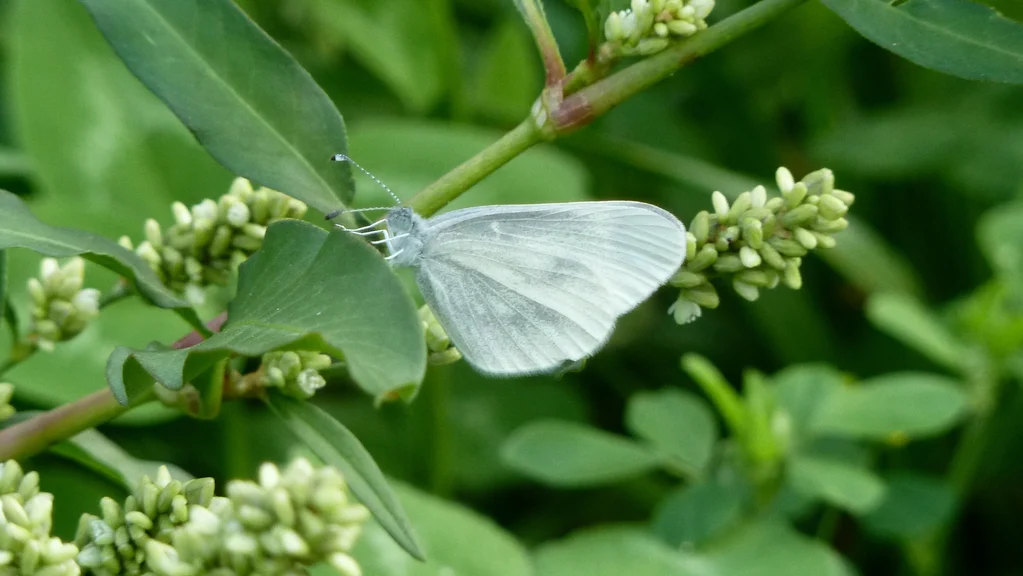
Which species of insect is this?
Leptidea sinapis/juvernica
